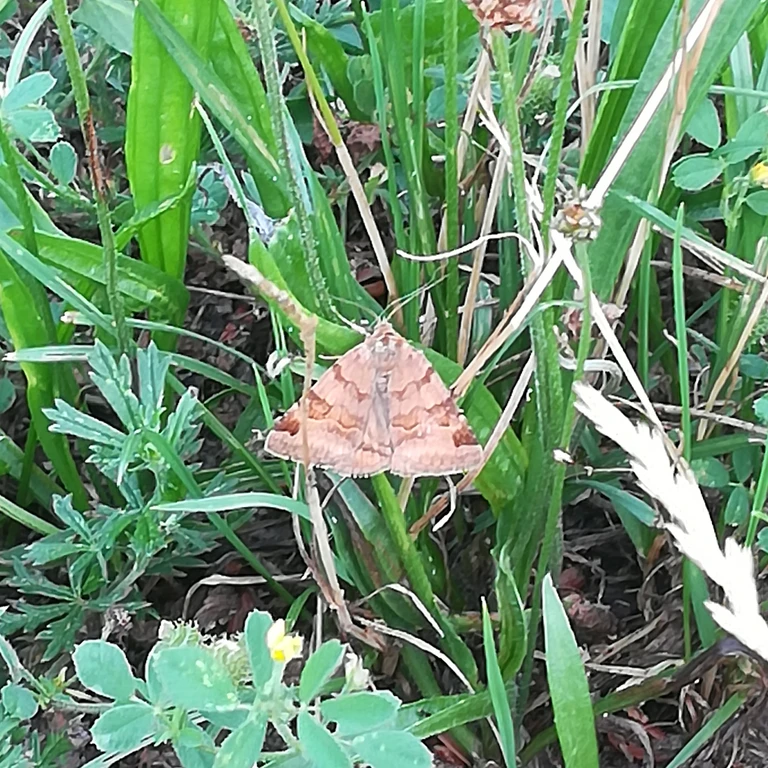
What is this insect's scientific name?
Euclidia glyphica
